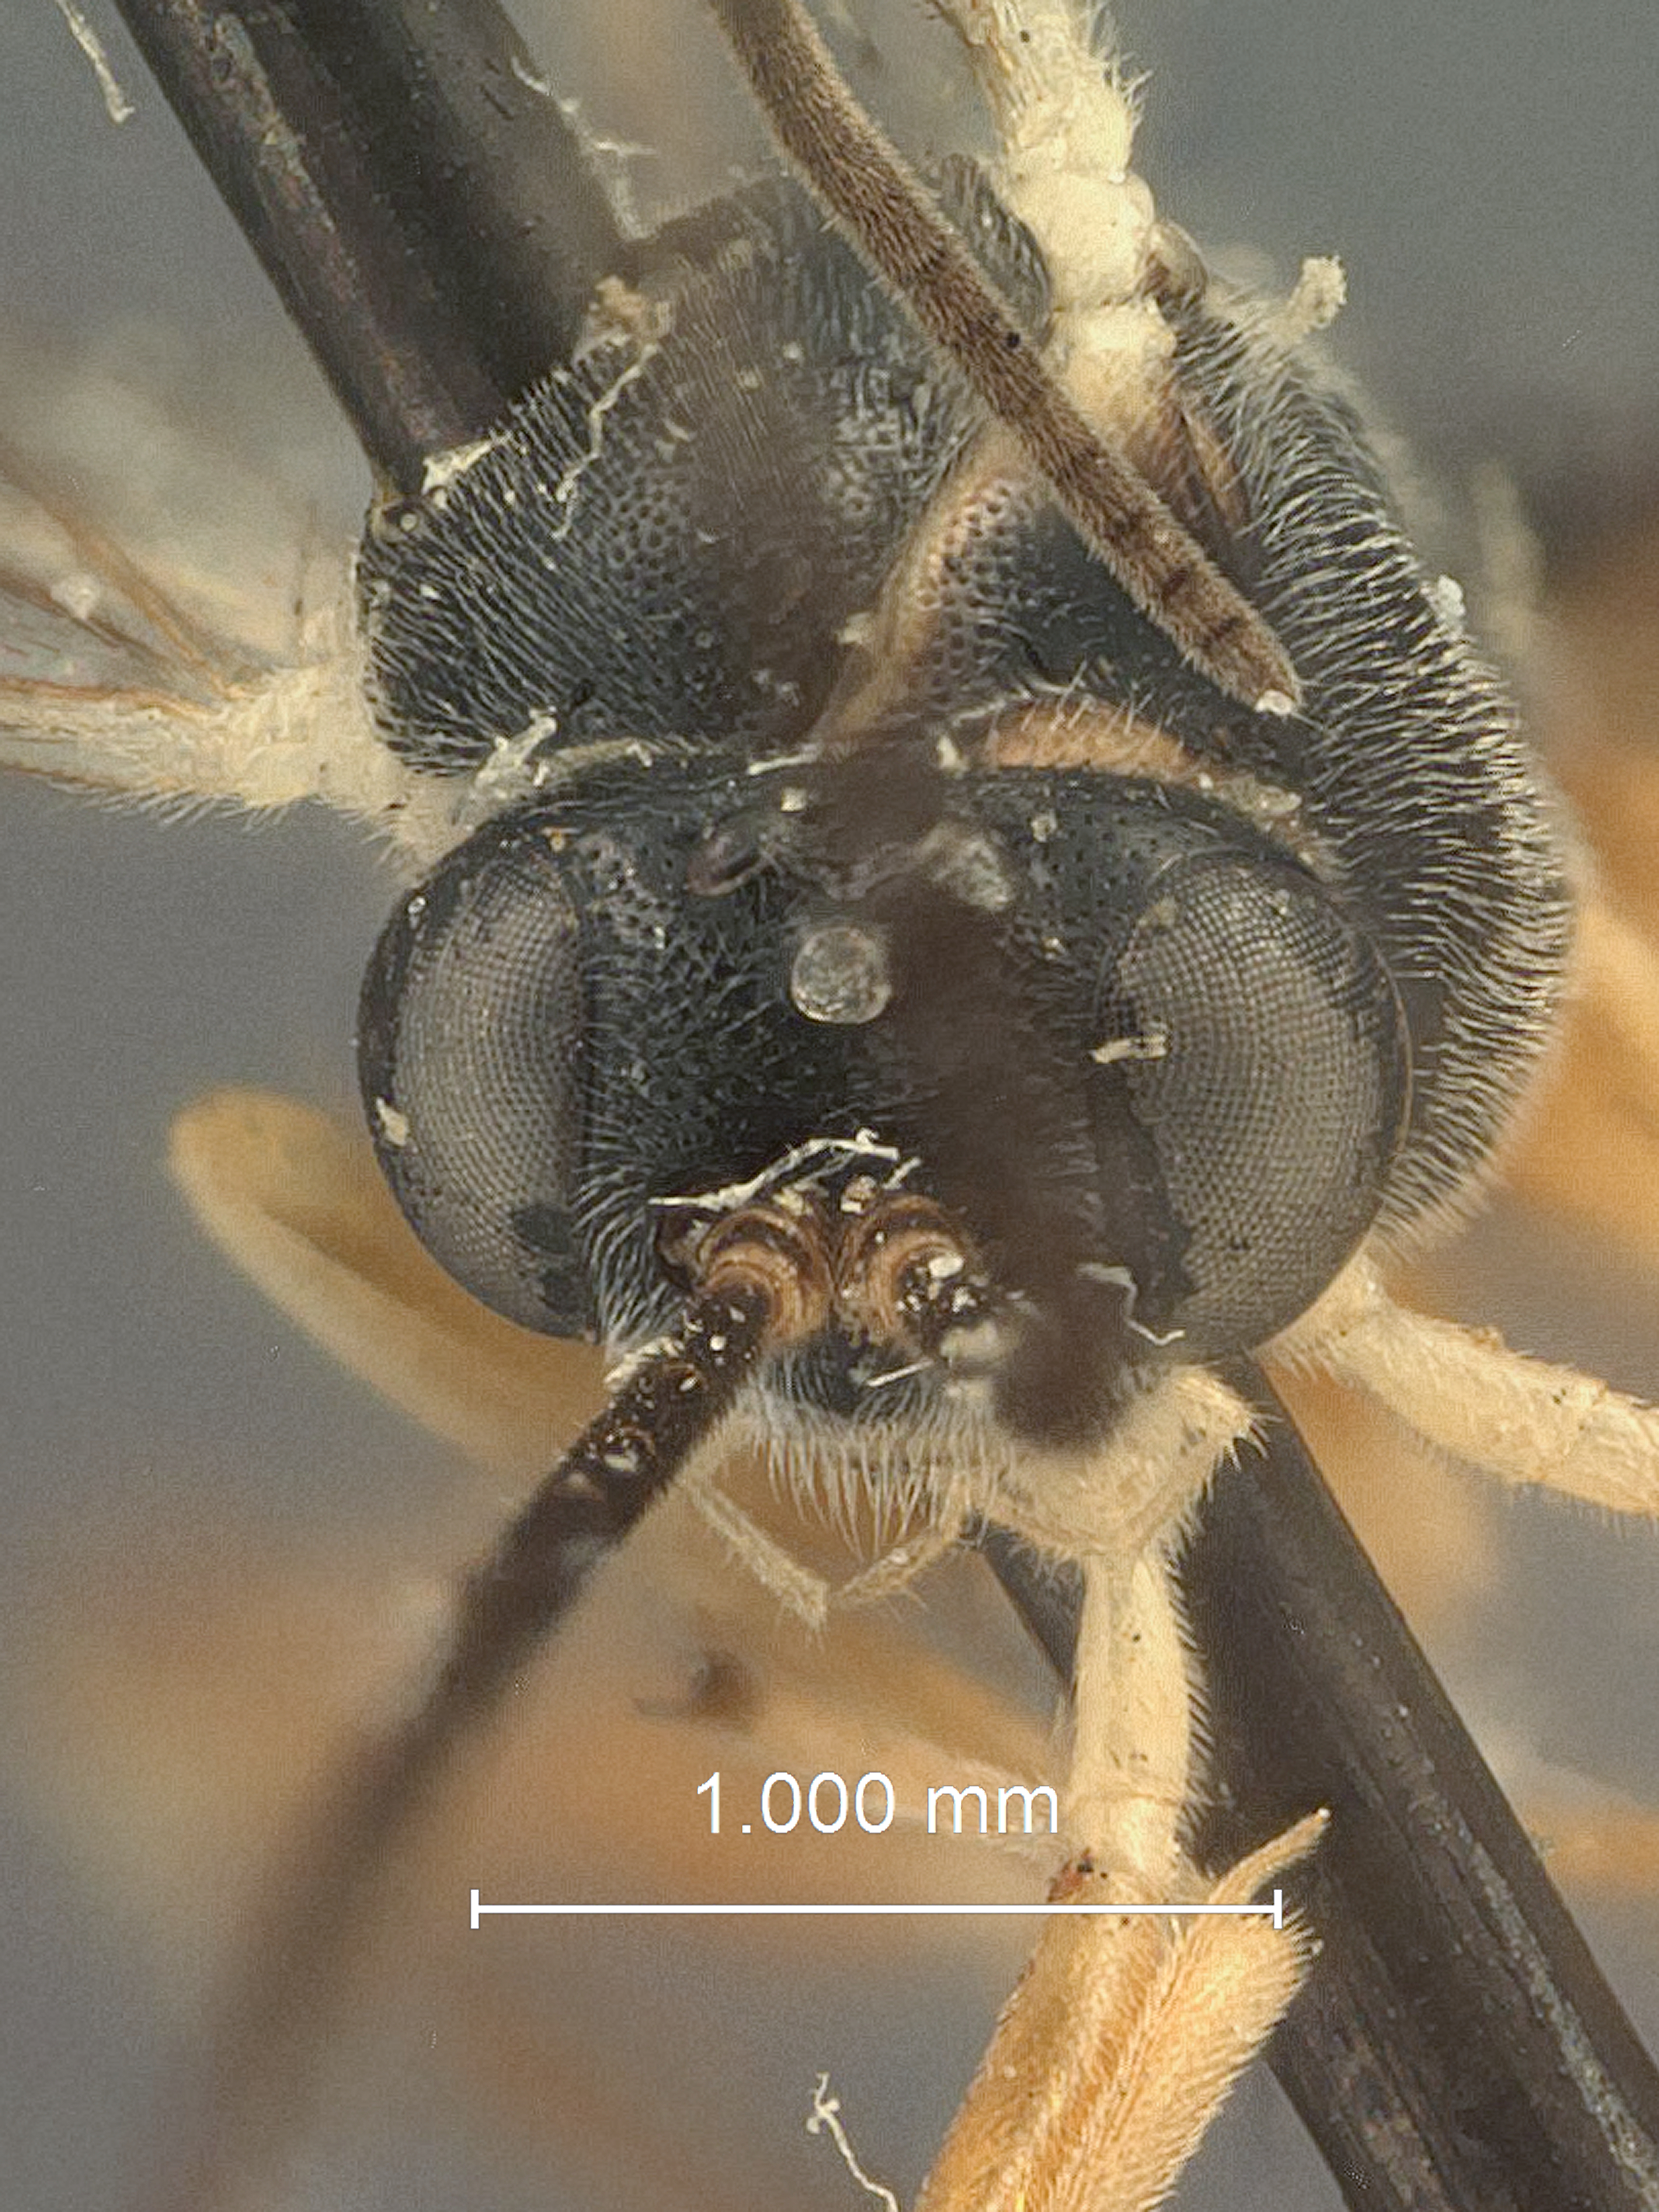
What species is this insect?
Glypta amoena
